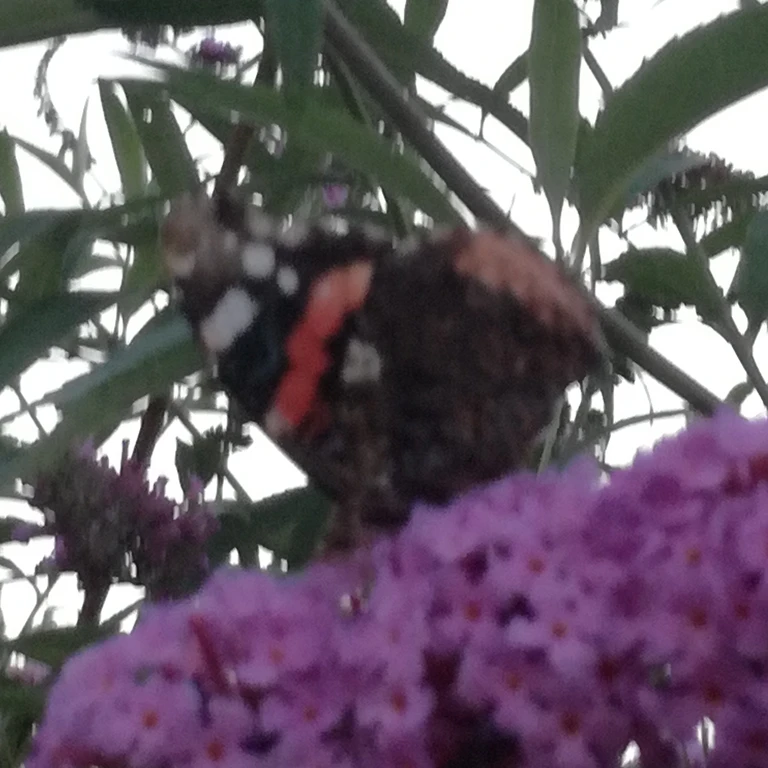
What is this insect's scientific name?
Vanessa atalanta
